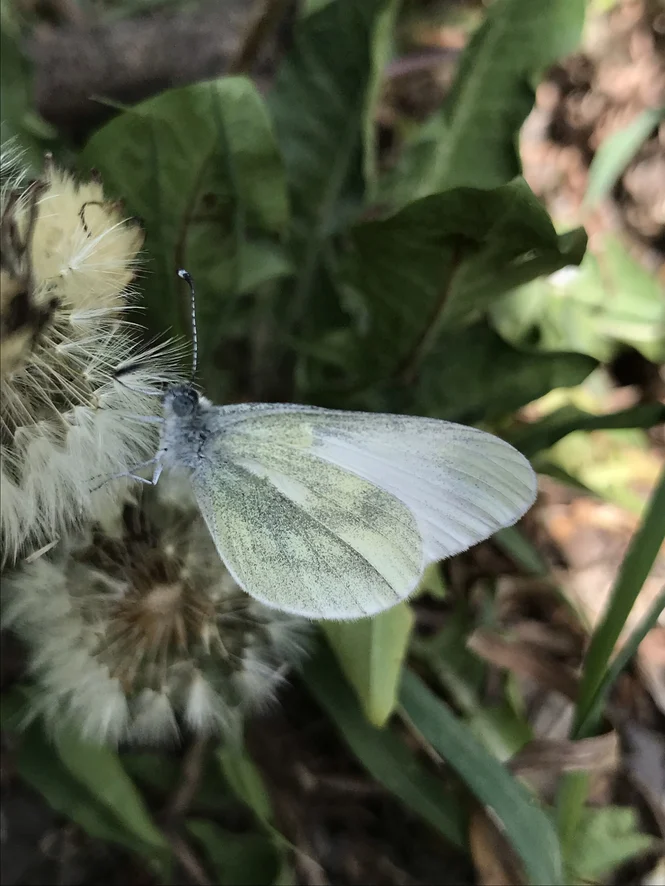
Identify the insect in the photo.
Leptidea sinapis/juvernica
